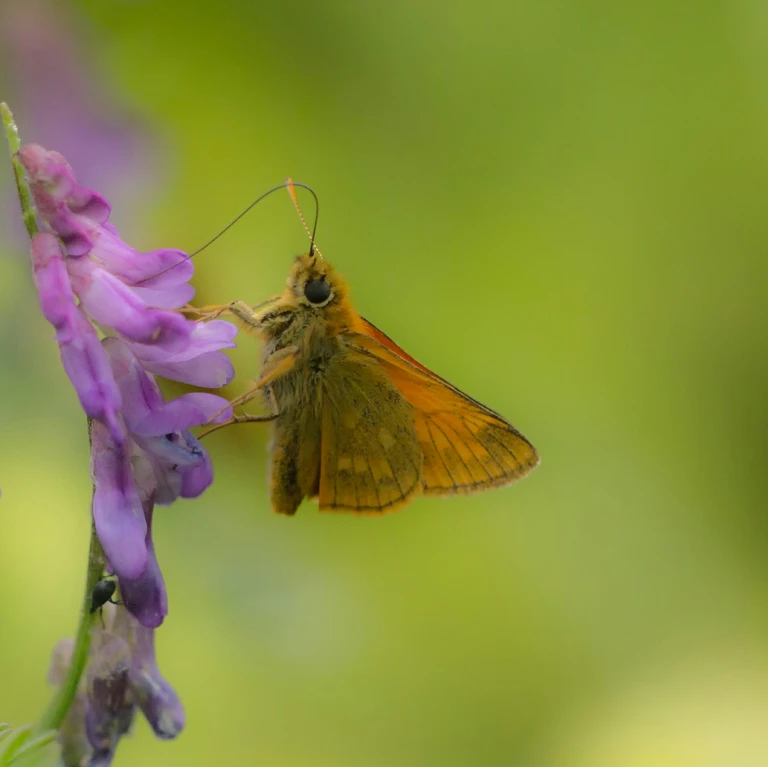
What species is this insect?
Ochlodes sylvanus (also Ochlodes venata)
